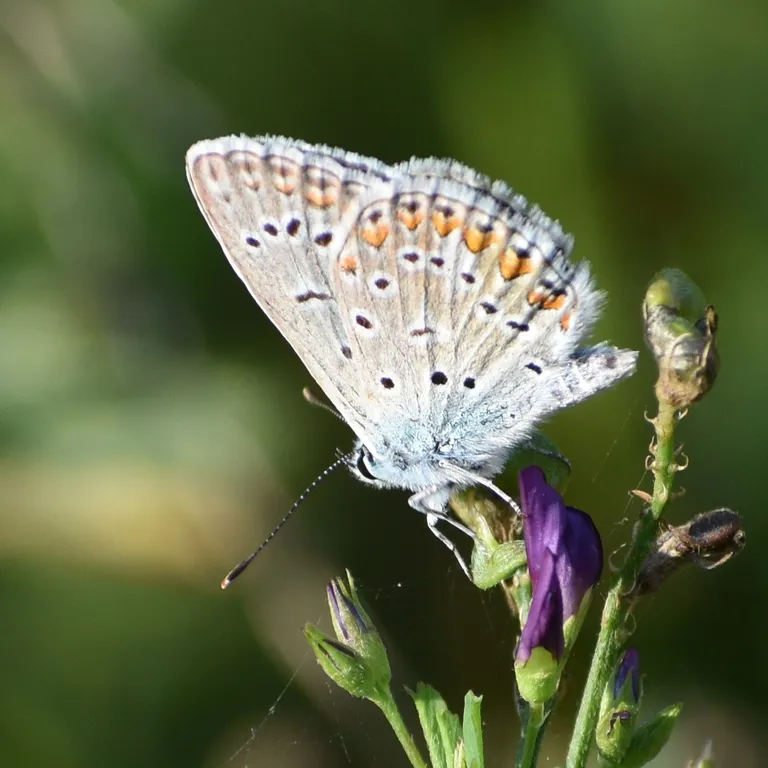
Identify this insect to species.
Polyommatus icarus
